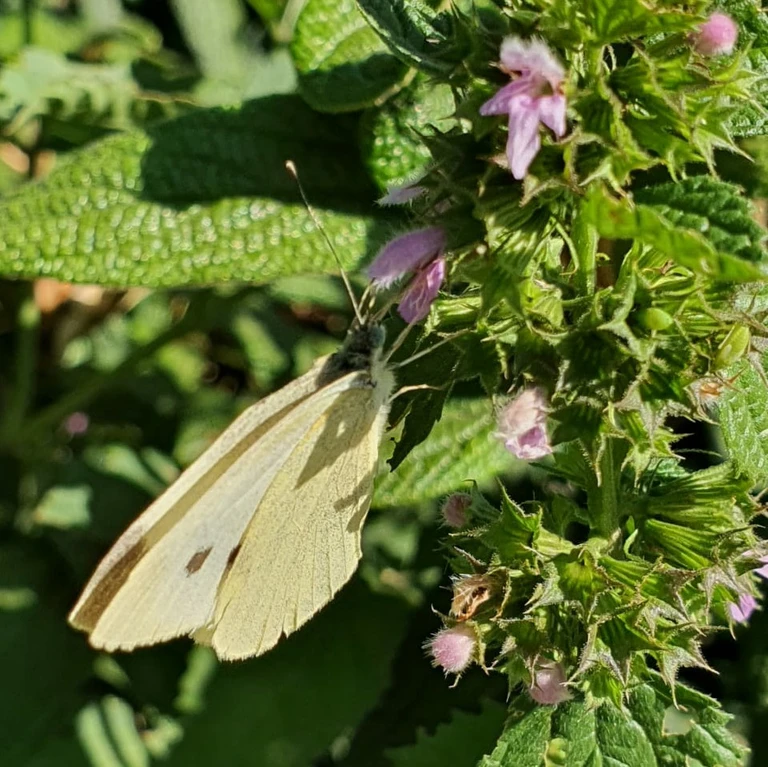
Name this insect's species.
Pieris rapae
